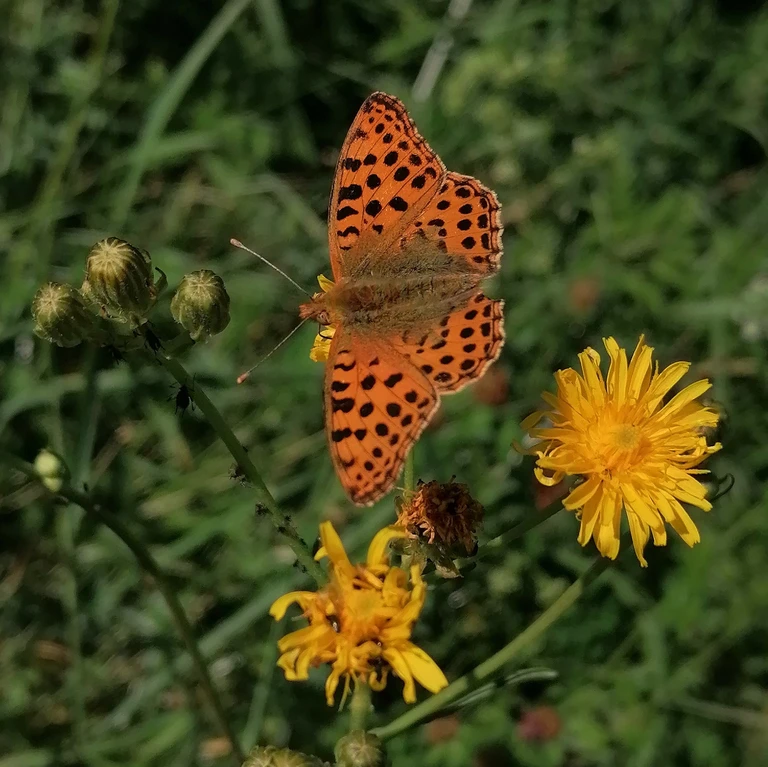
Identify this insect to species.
Issoria lathonia
